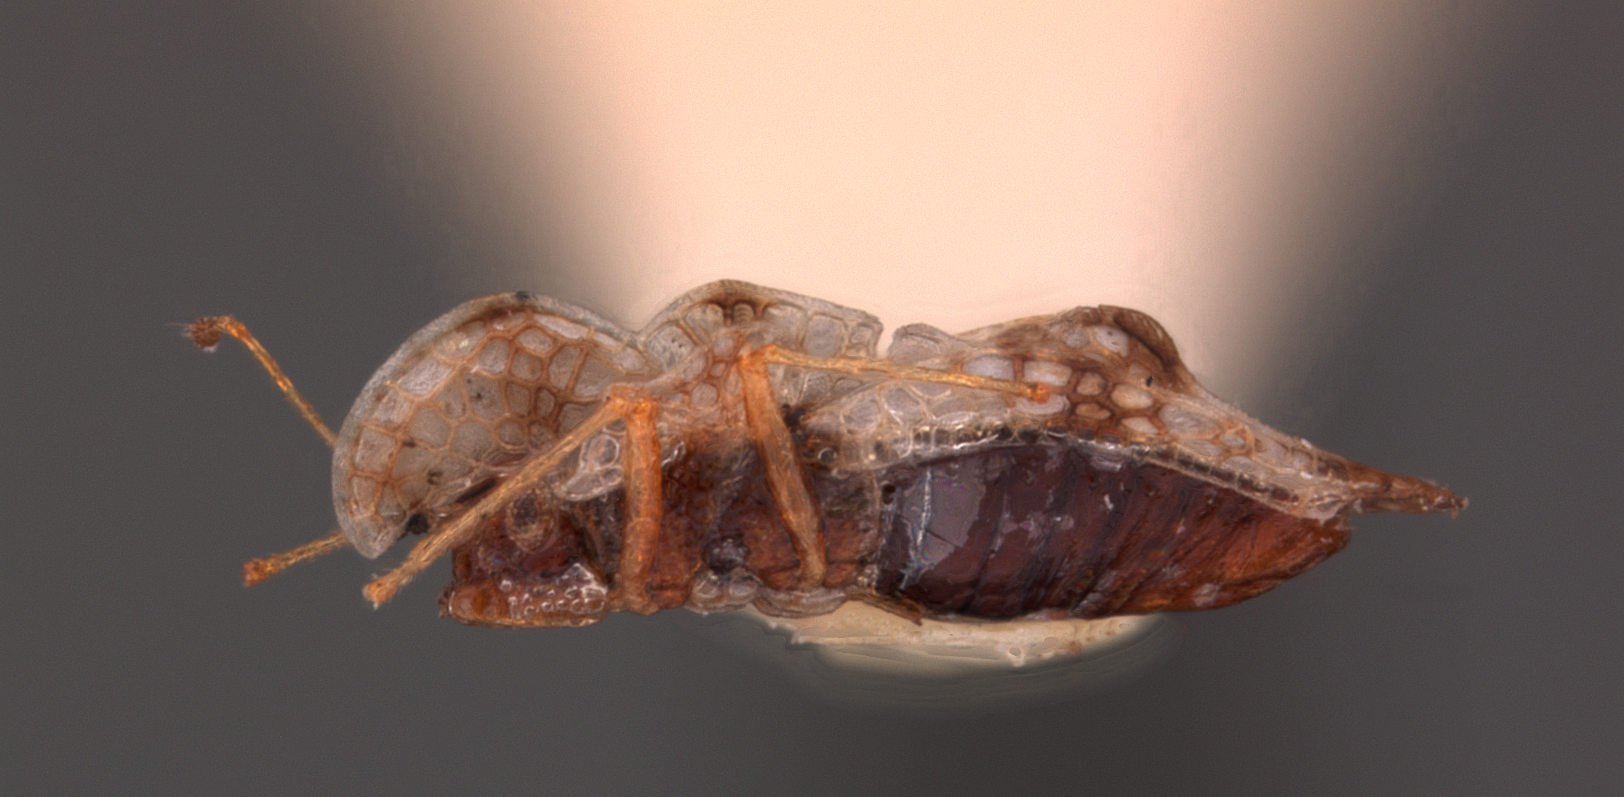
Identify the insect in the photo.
Tingis caestri
